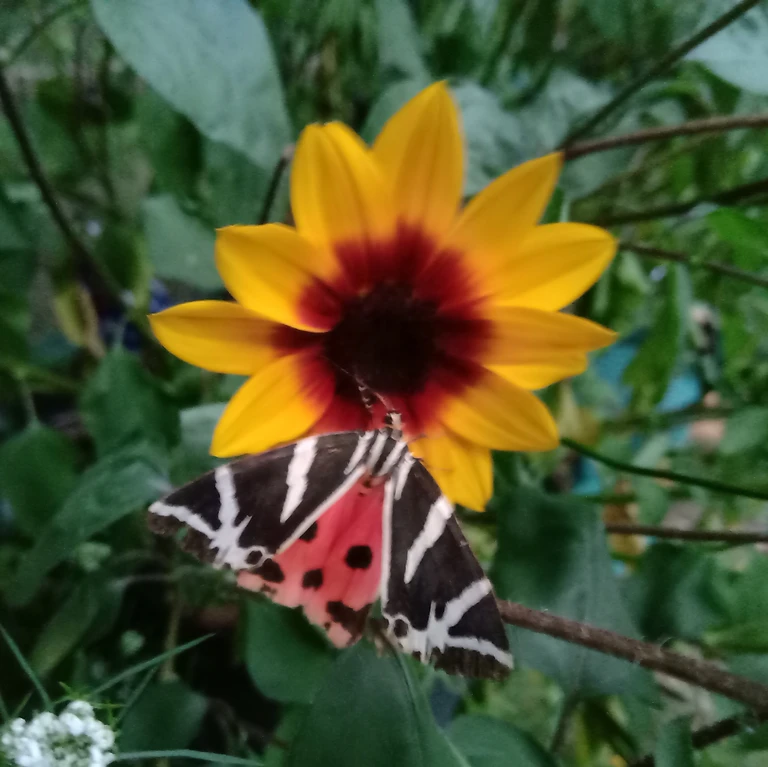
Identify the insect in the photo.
Euplagia quadripunctaria
